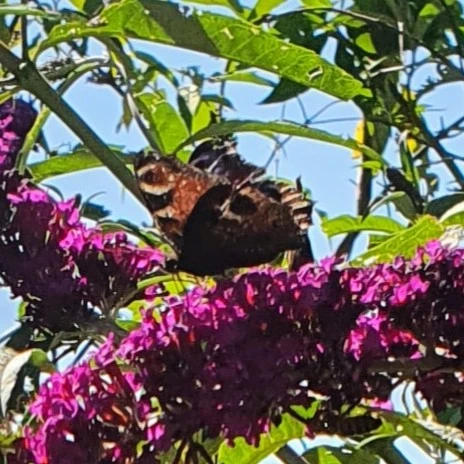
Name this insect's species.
Aglais io
